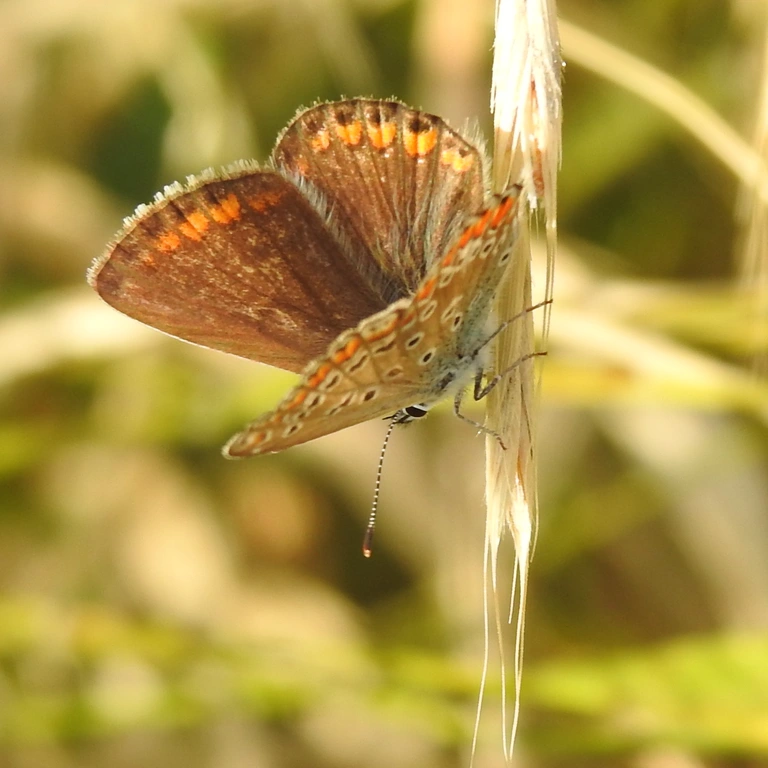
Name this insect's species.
Polyommatus icarus
